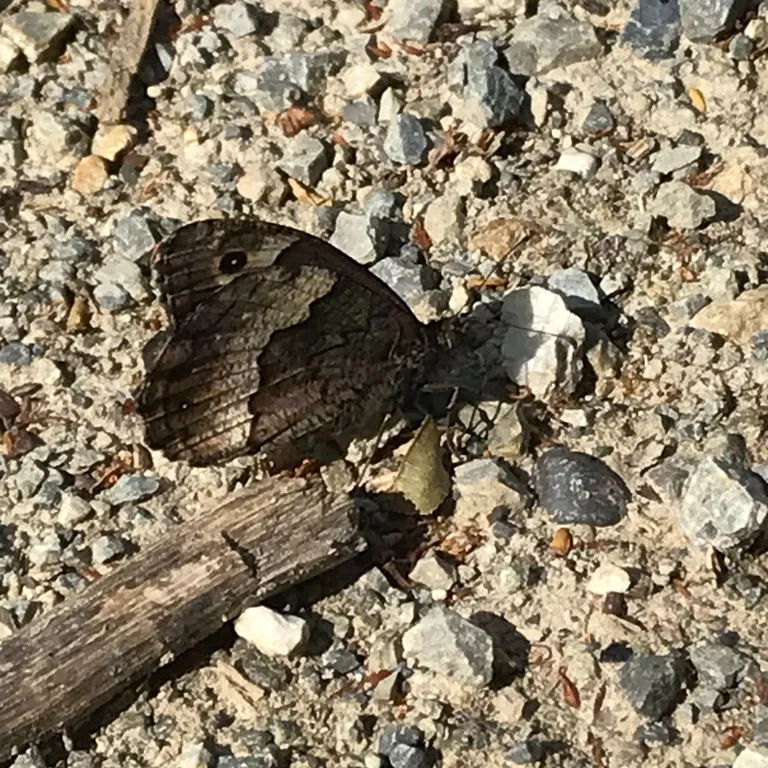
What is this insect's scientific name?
Hipparchia fagi
